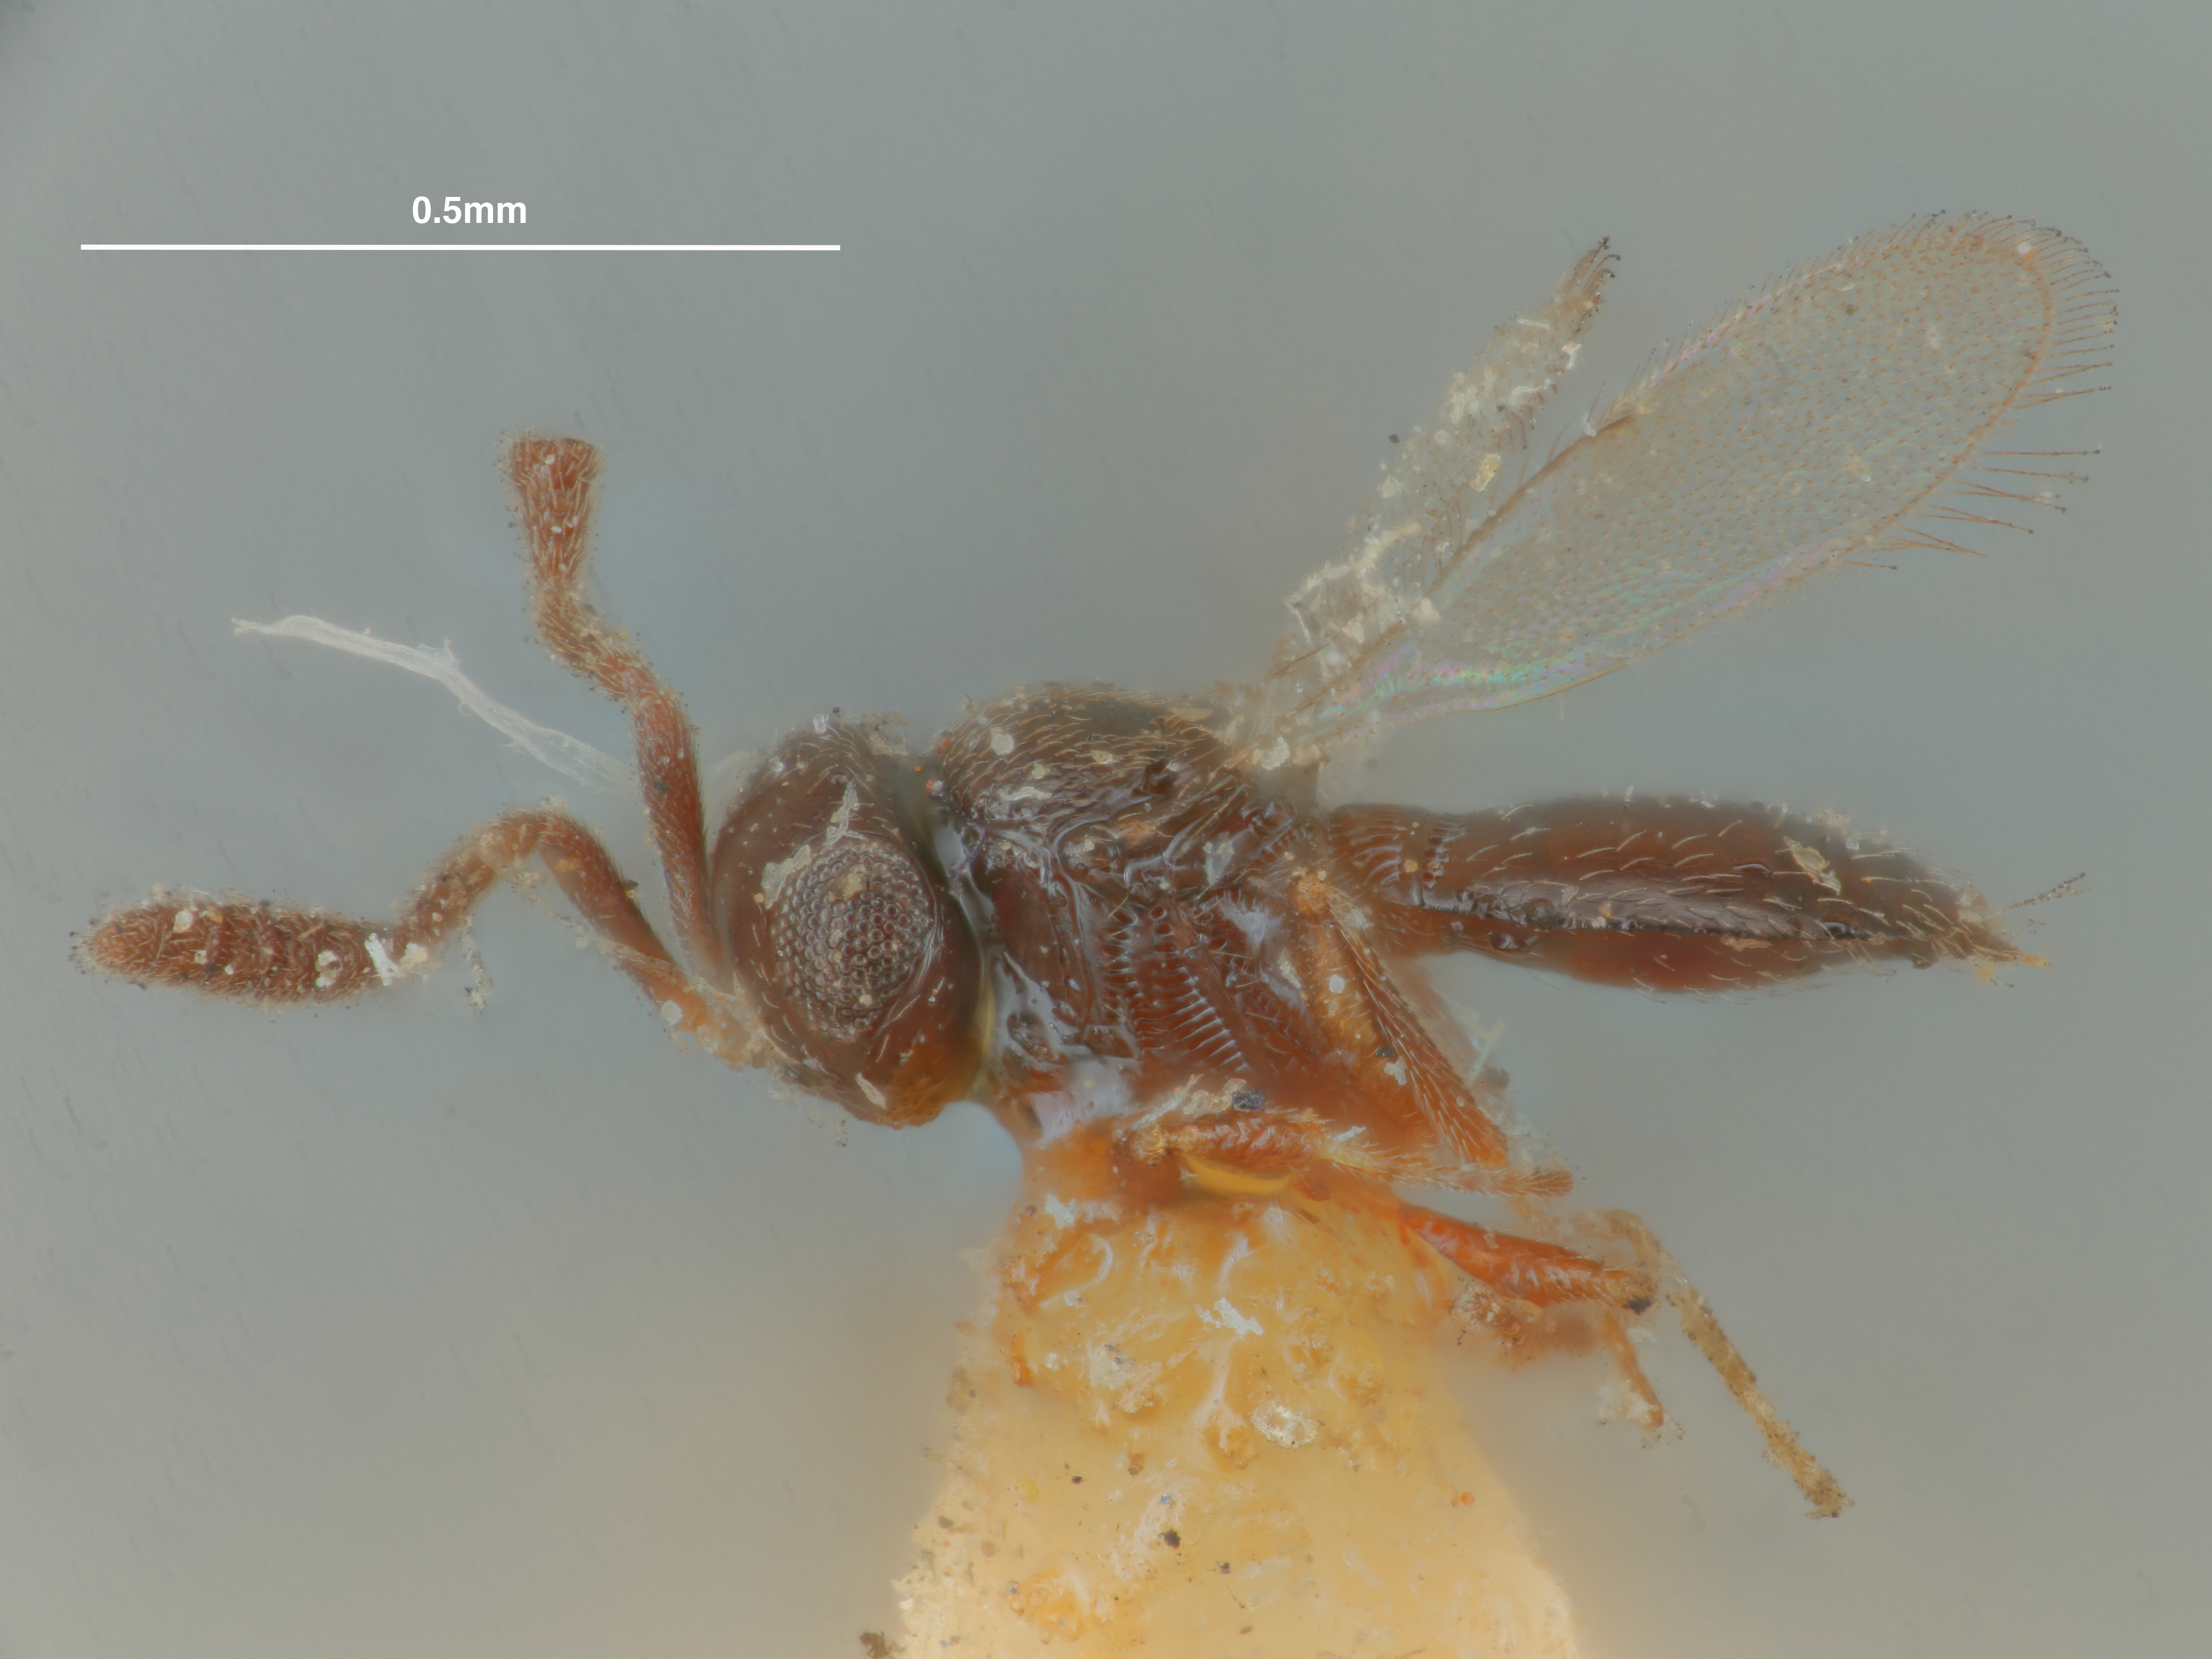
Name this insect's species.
Trimorus brevicarinatus
